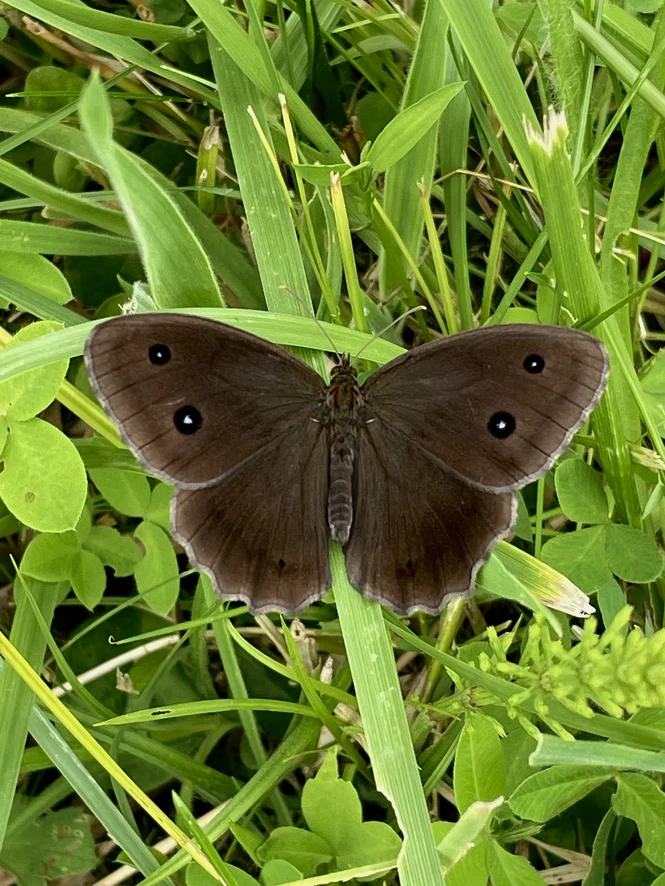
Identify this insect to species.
Minois dryas
